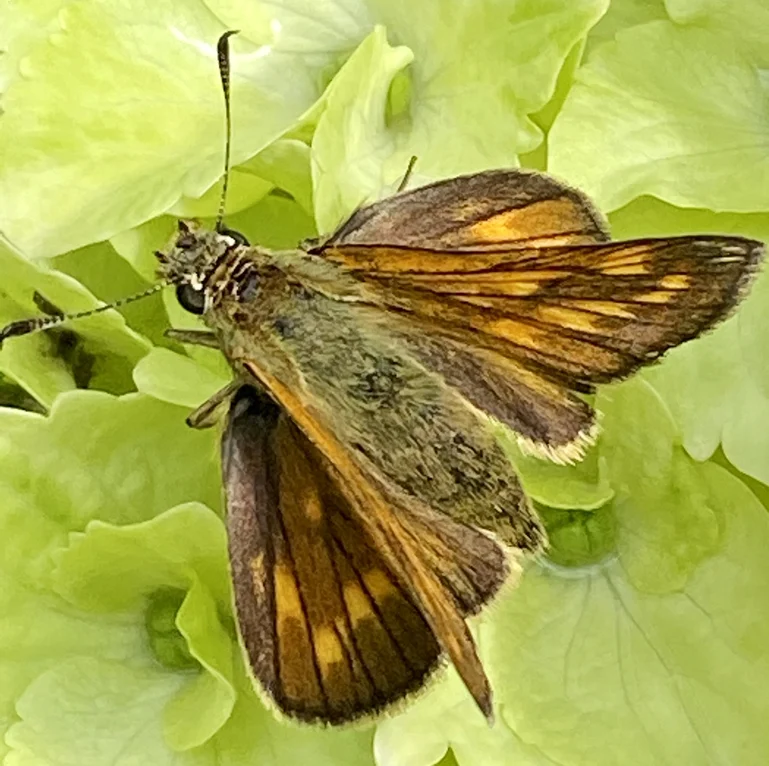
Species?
Ochlodes sylvanus (also Ochlodes venata)
